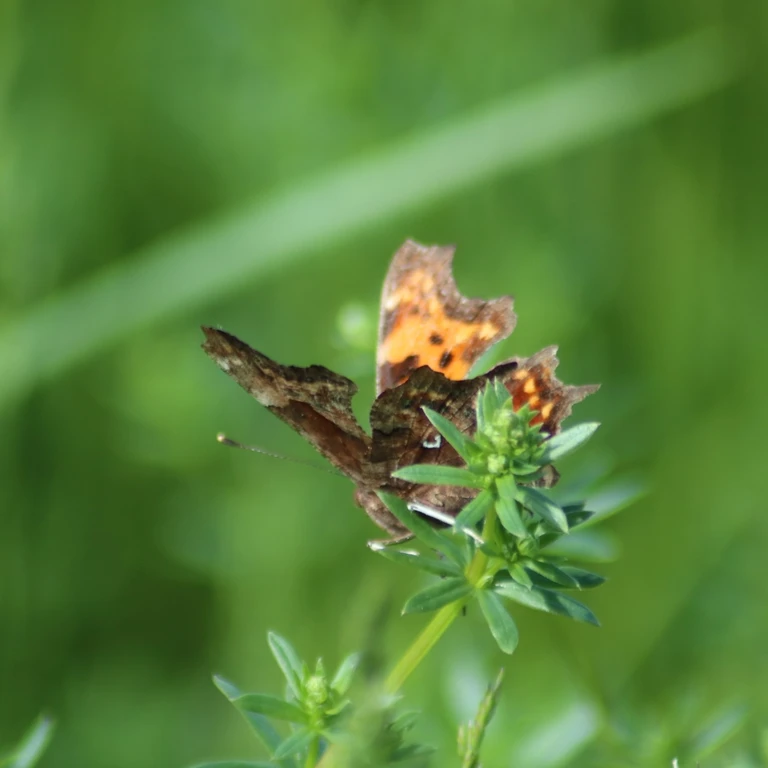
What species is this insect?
Polygonia c-album
